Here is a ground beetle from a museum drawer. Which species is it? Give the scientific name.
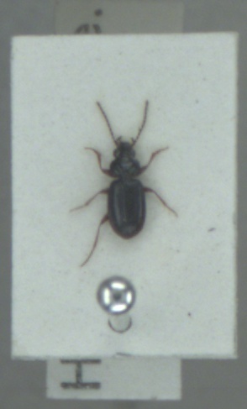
Bembidion guttula
